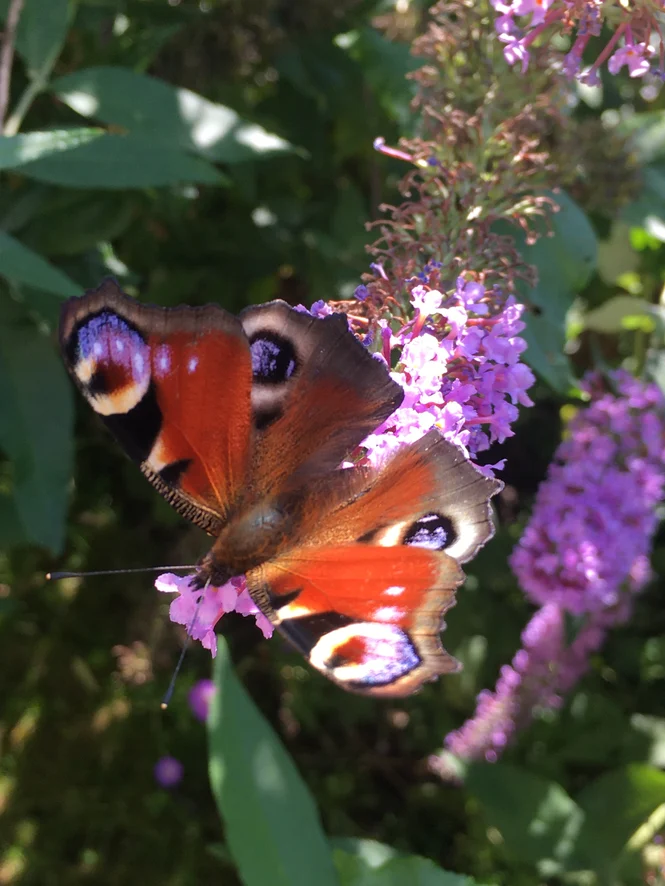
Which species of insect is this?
Aglais io
